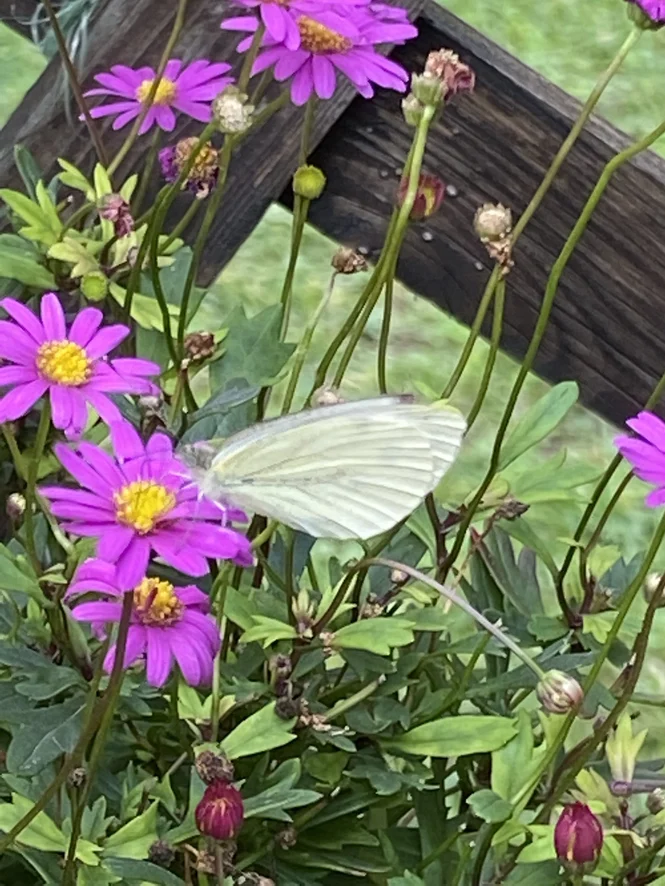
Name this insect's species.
Pieris napi
